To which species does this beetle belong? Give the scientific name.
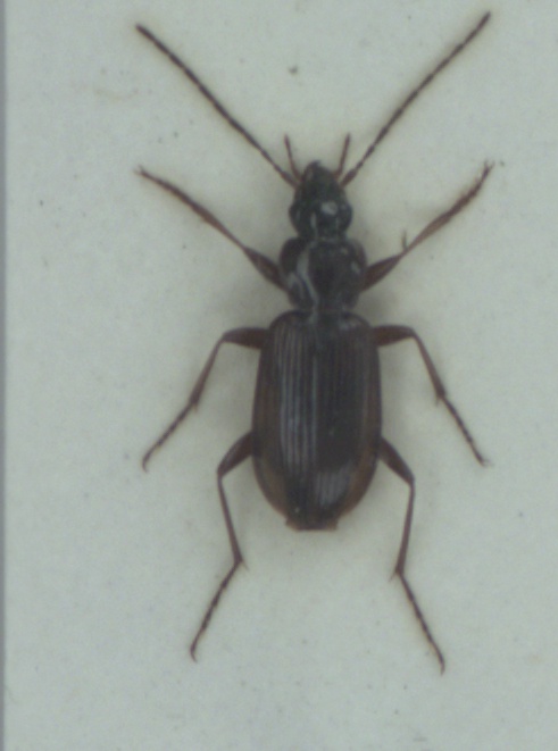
Platynus livens
